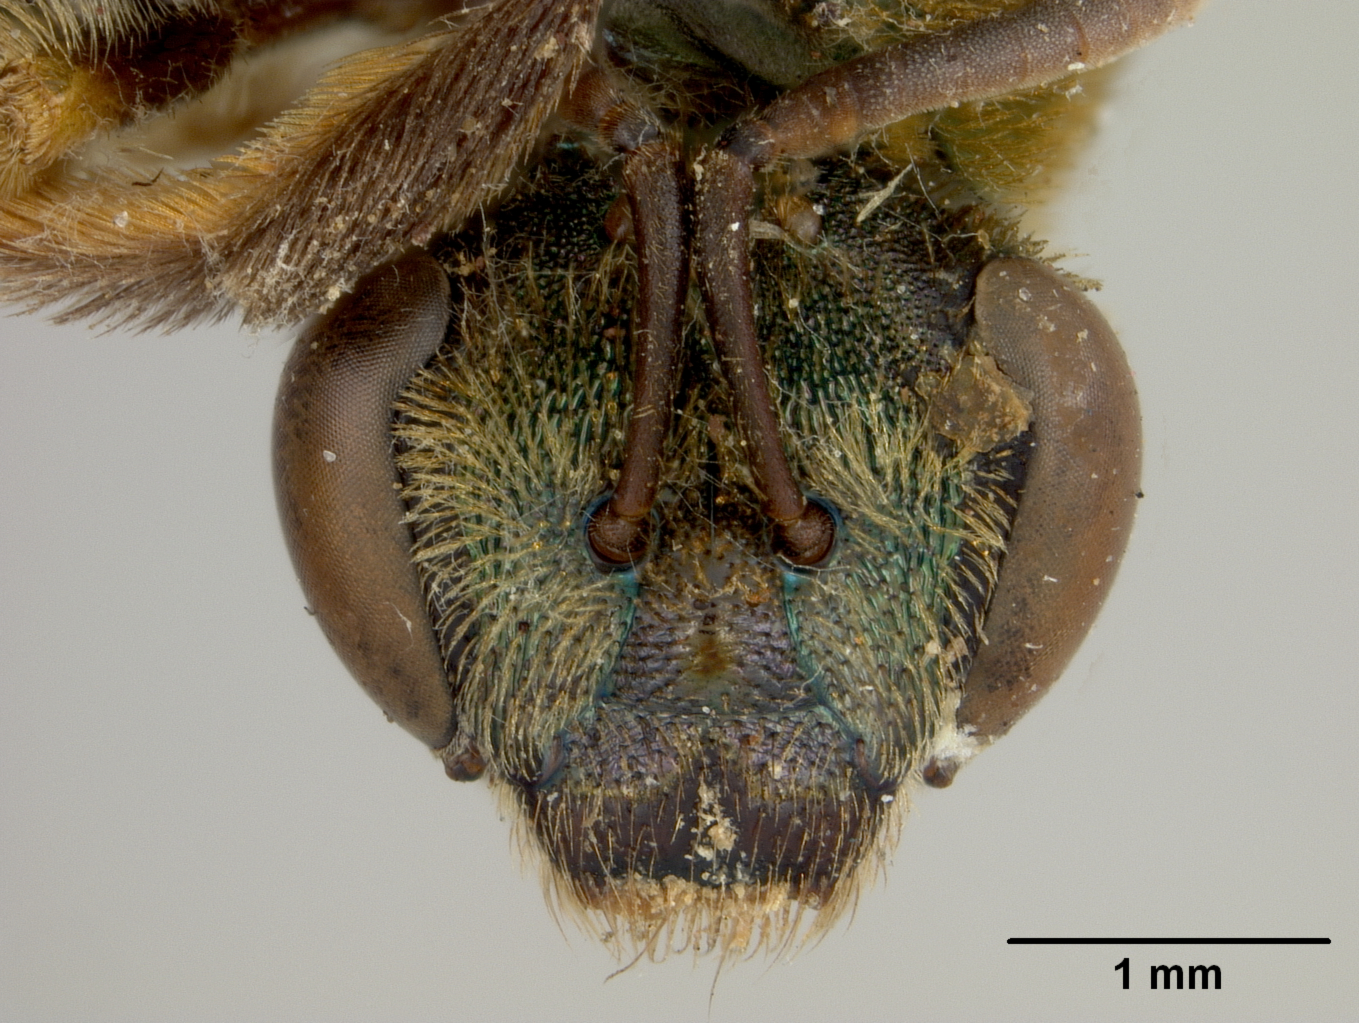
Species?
Agapostemon heterurus
